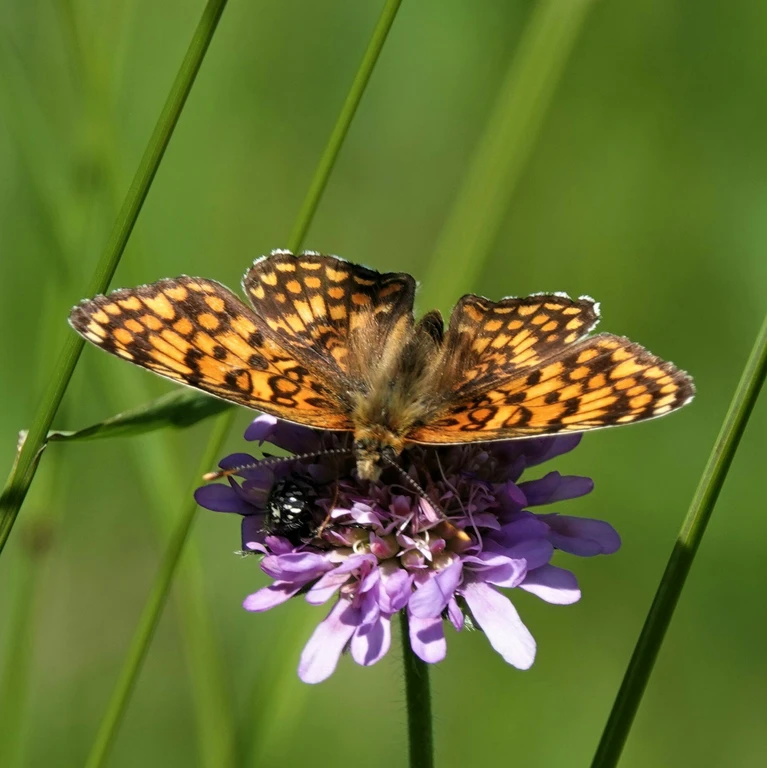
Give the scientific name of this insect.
Melitaea phoebe
